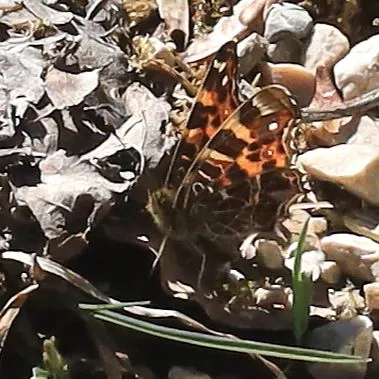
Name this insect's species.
Araschnia levana
